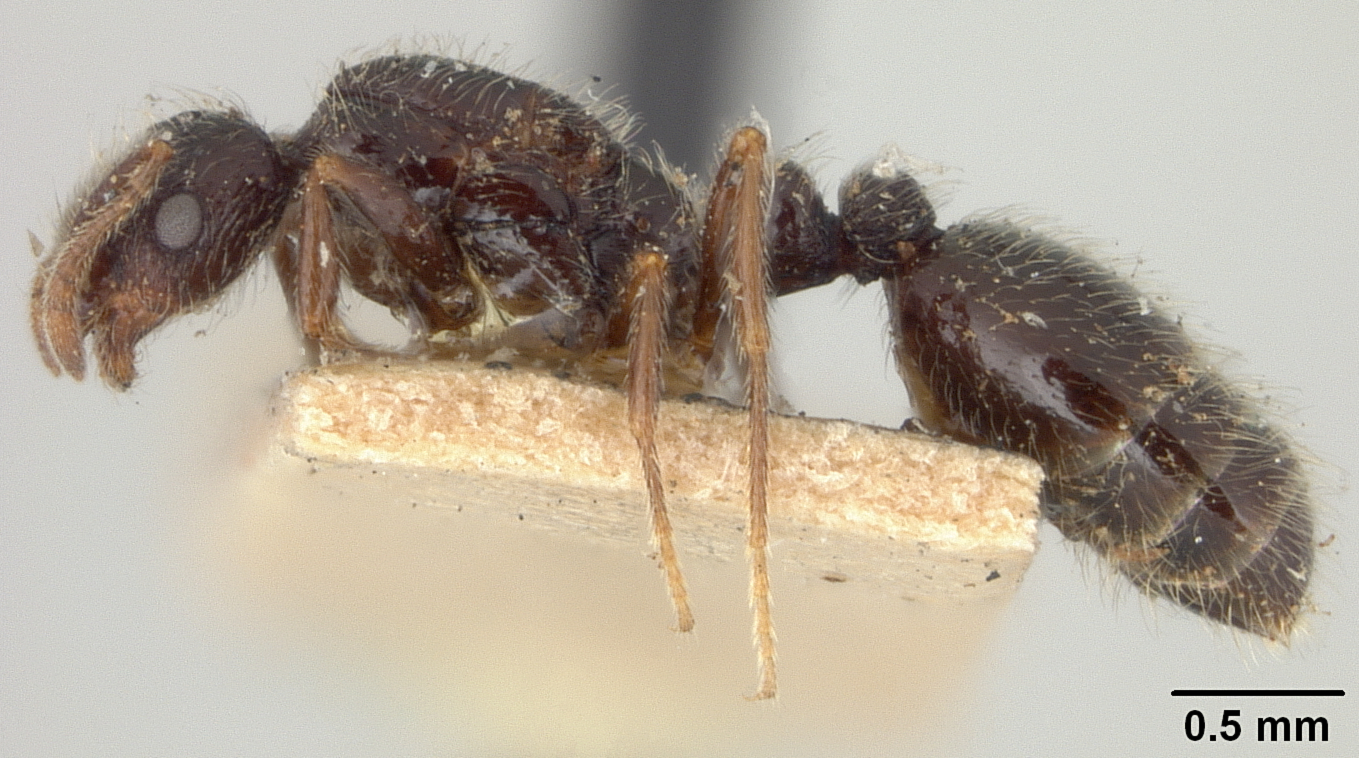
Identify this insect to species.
Monomorium minimum
